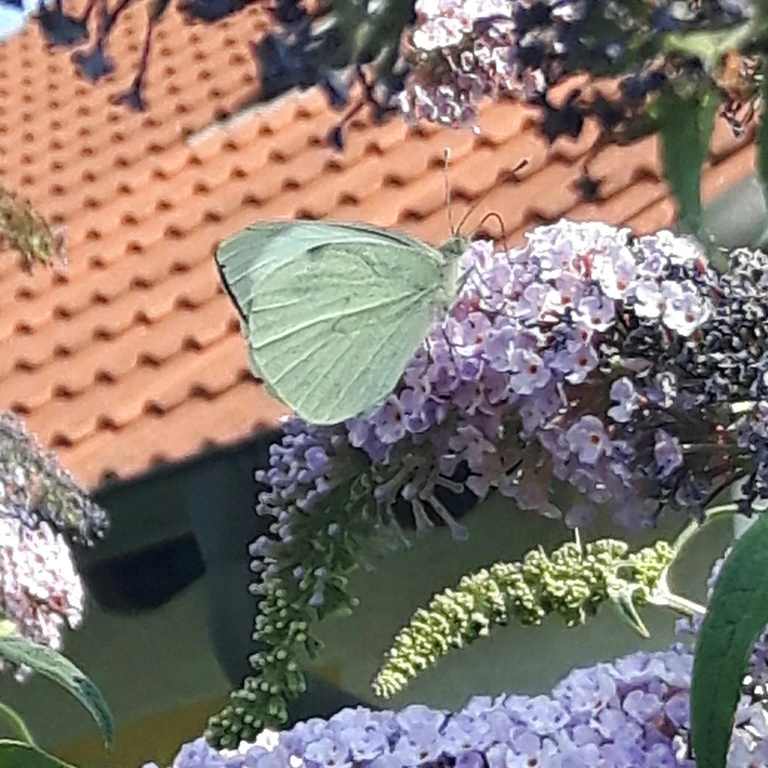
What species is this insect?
Pieris brassicae
